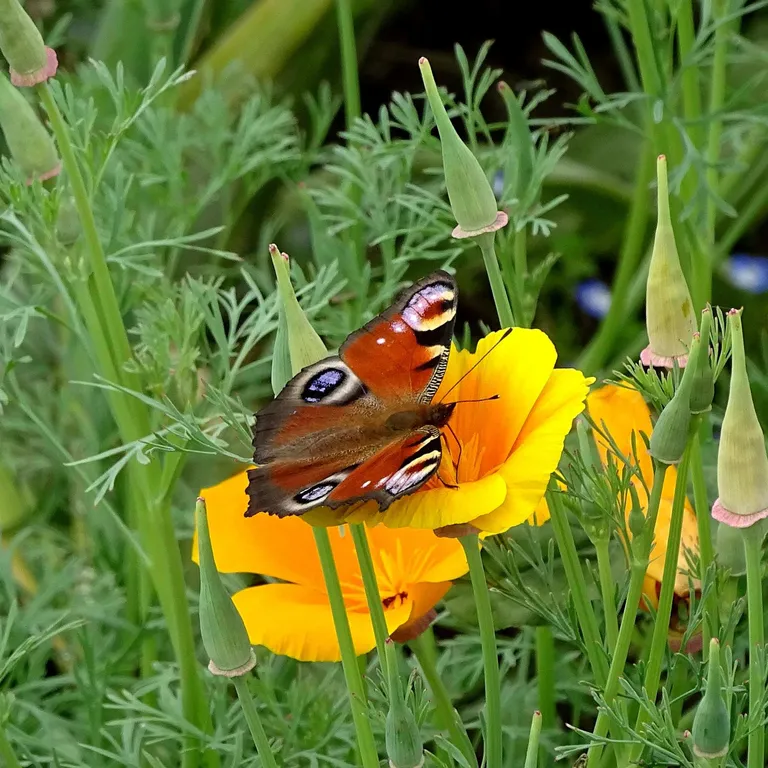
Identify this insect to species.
Aglais io
